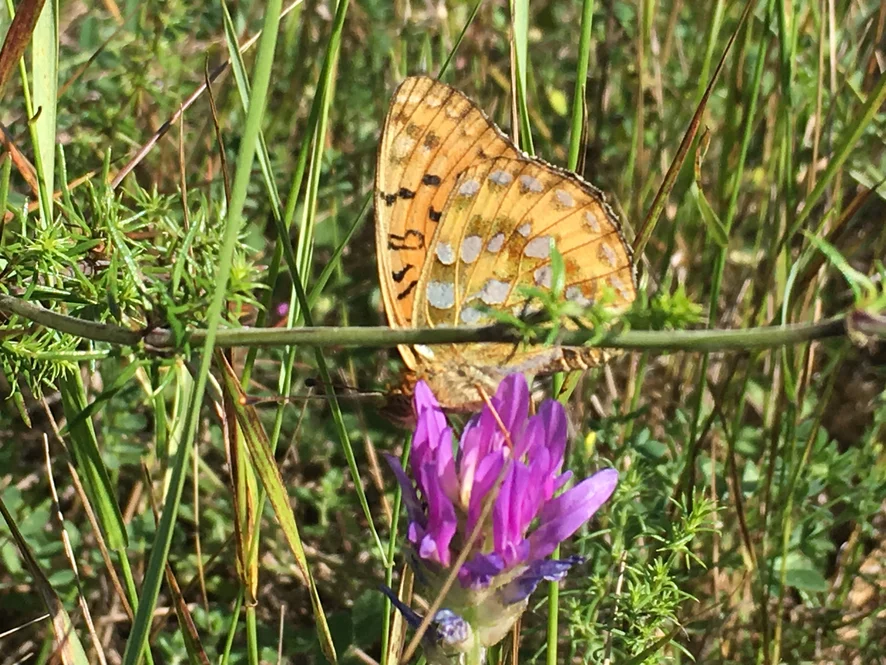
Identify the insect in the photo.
Speyeria aglaja
